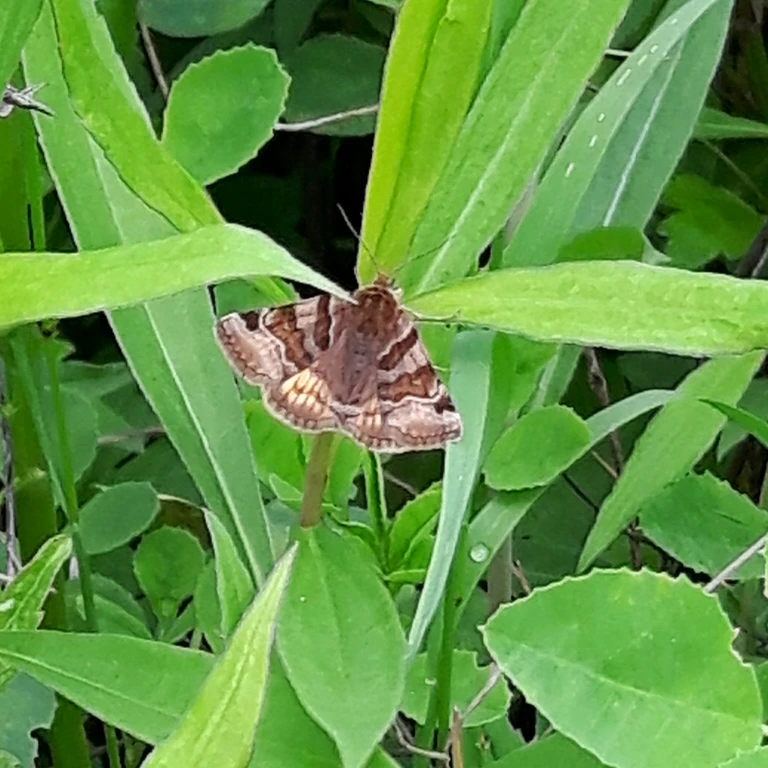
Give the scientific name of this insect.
Euclidia glyphica
